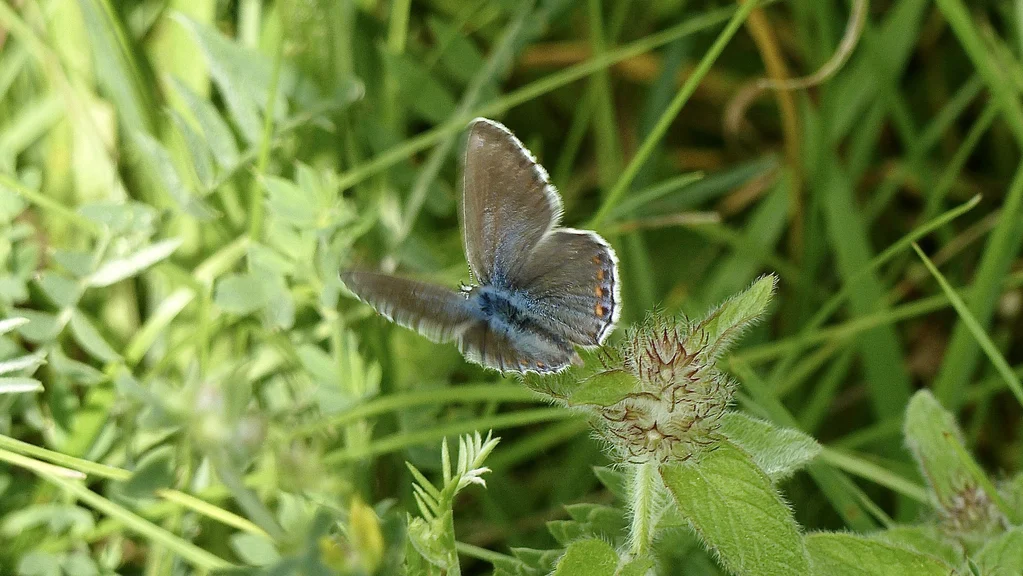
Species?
Lysandra bellargus
